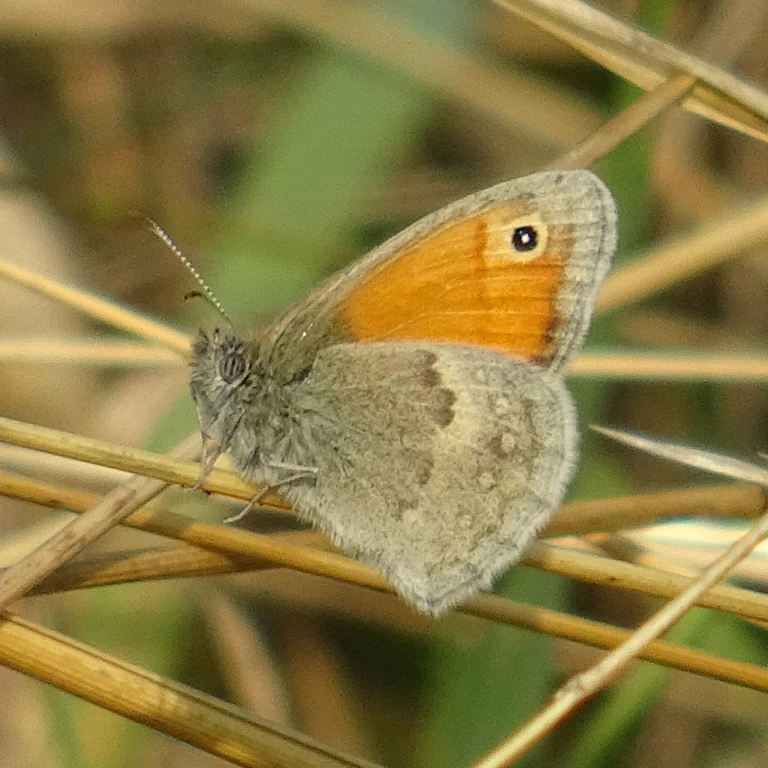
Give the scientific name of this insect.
Coenonympha pamphilus
